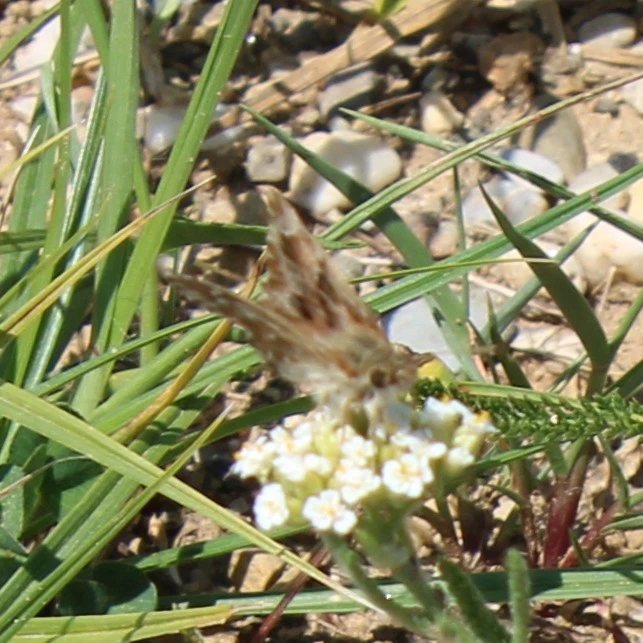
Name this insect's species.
Carcharodus alceae
